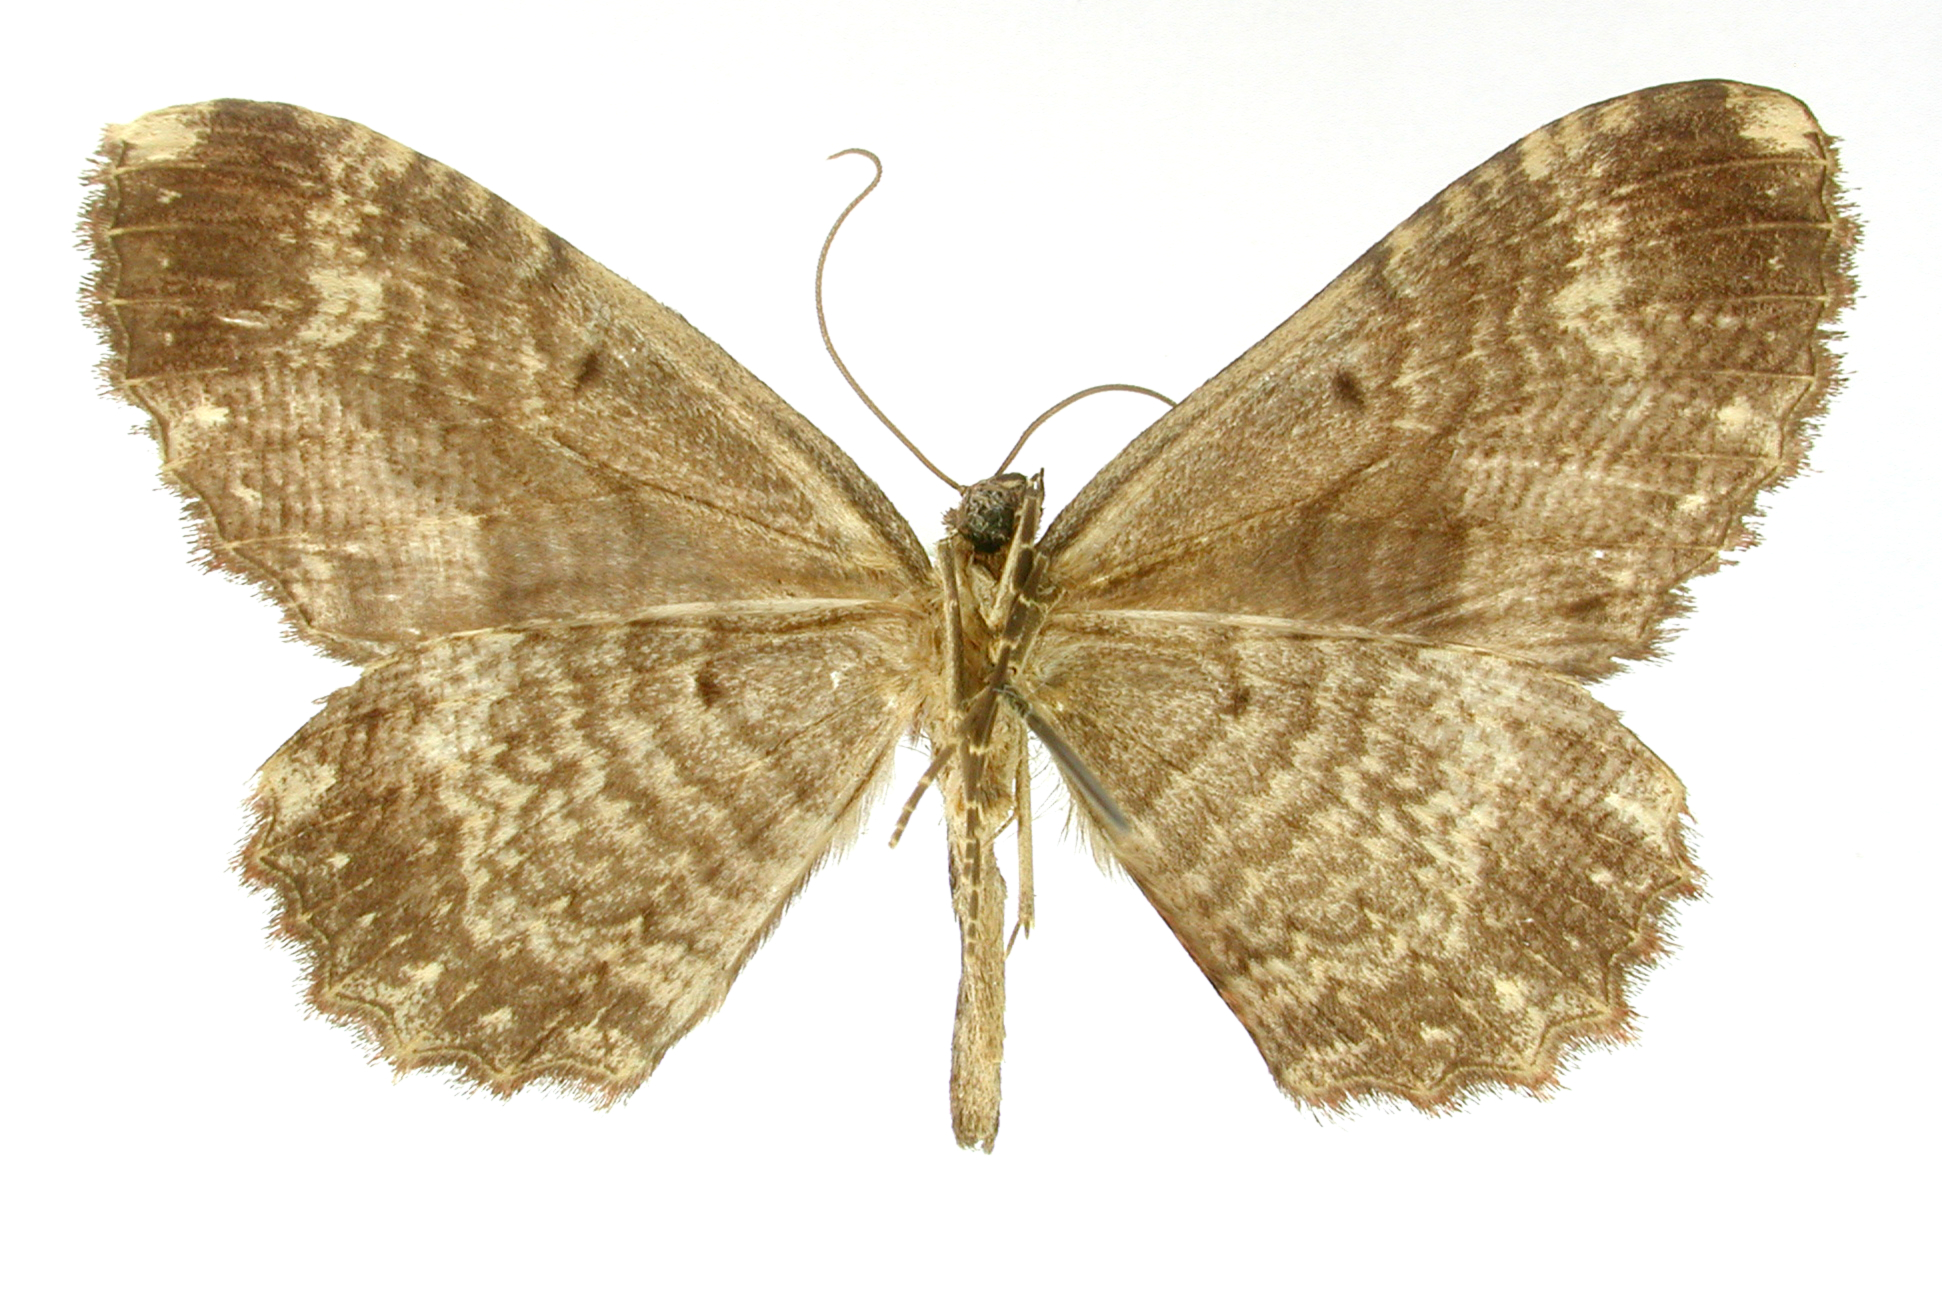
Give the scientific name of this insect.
Scotosia confirmata
